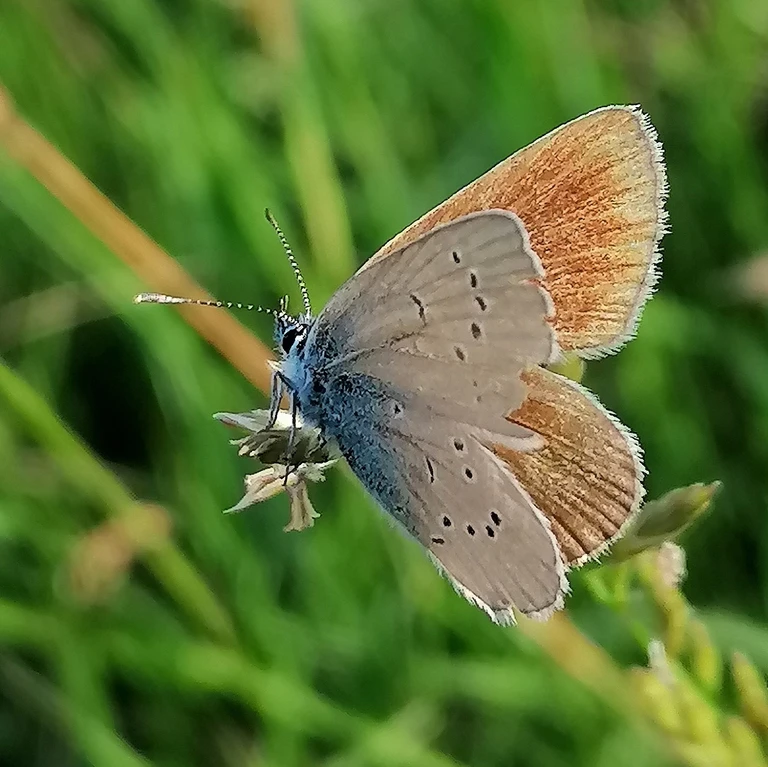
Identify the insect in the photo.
Cyaniris semiargus
